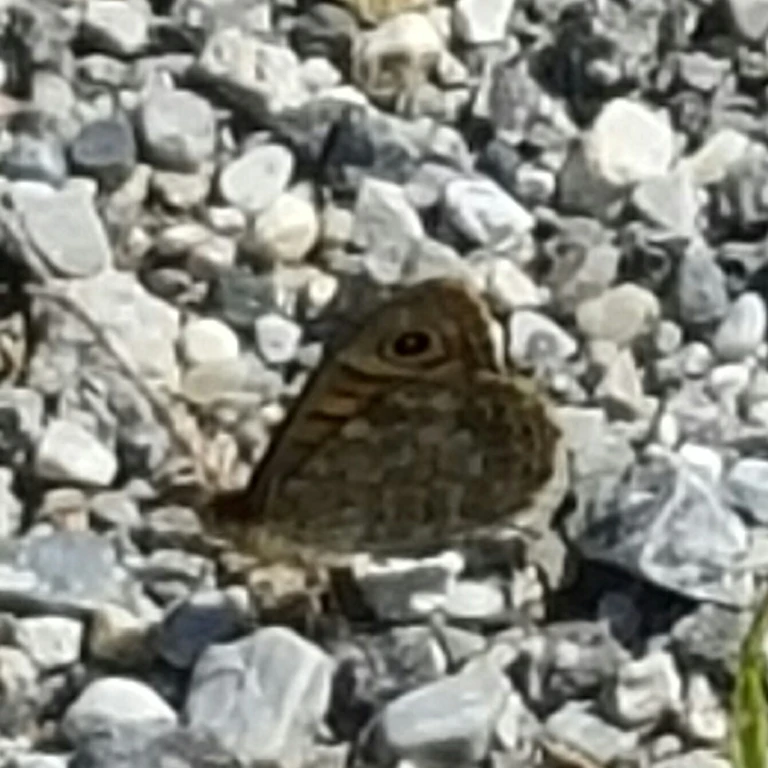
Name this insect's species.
Lasiommata megera (also Pararge megera)
